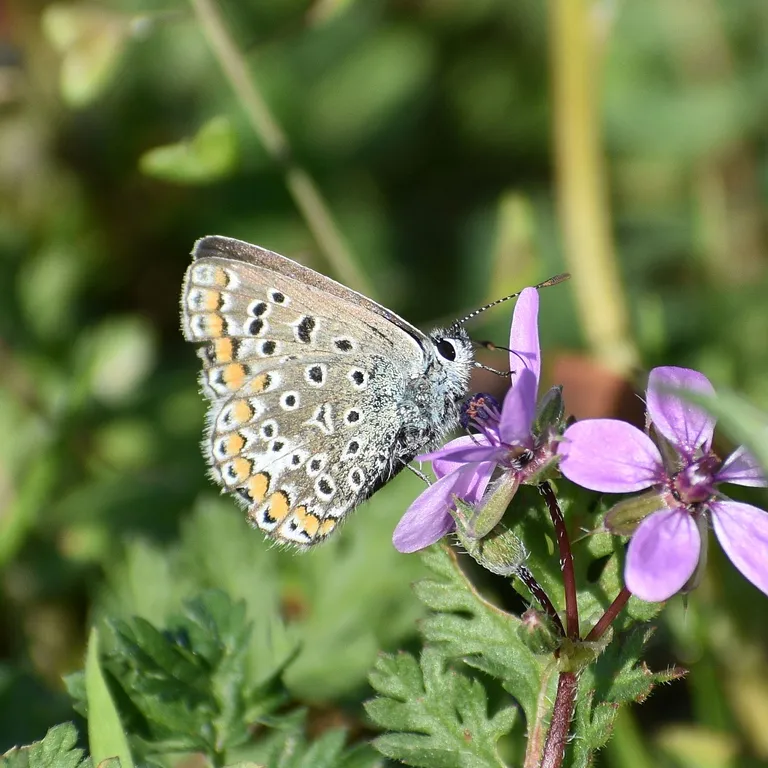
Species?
Polyommatus icarus
